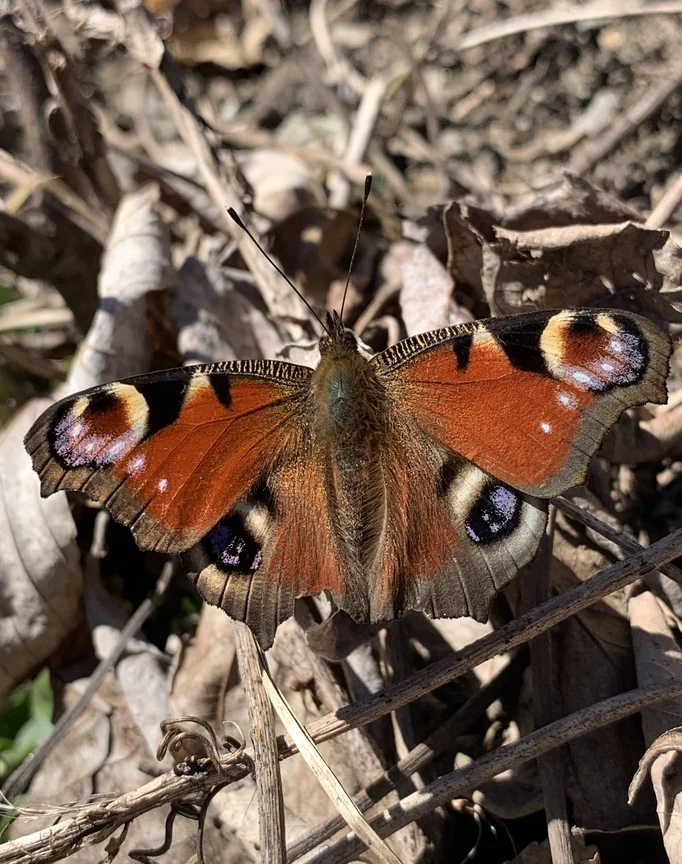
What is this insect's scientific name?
Aglais io
